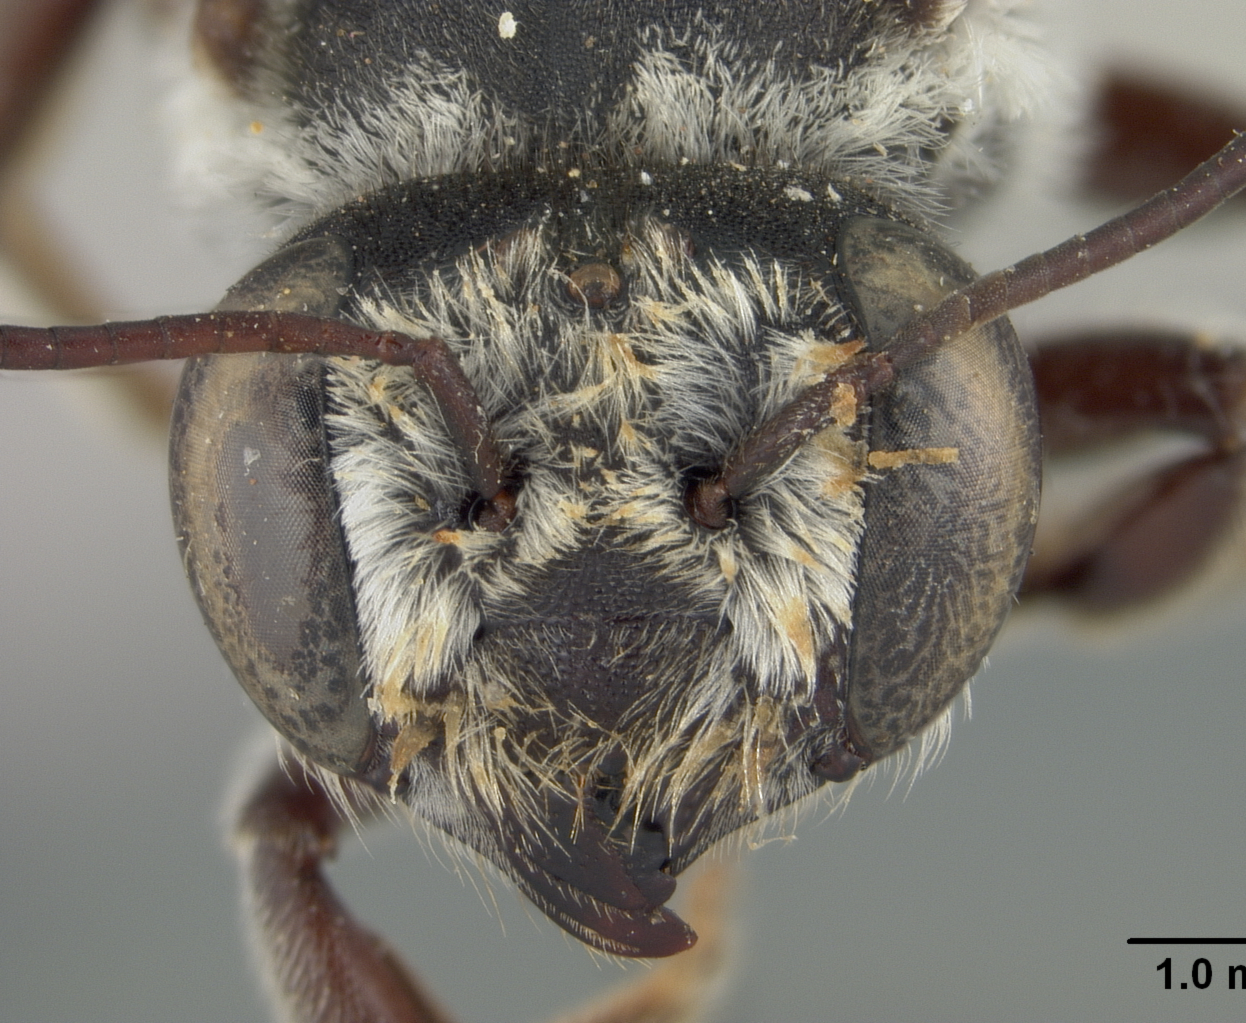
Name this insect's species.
Megachile kallstroemiae
